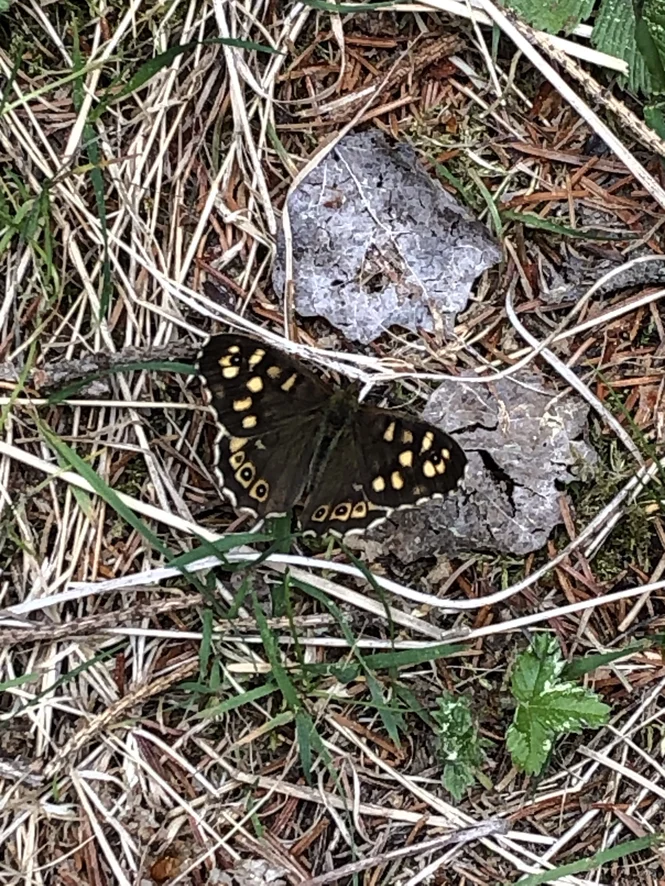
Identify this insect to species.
Pararge aegeria
